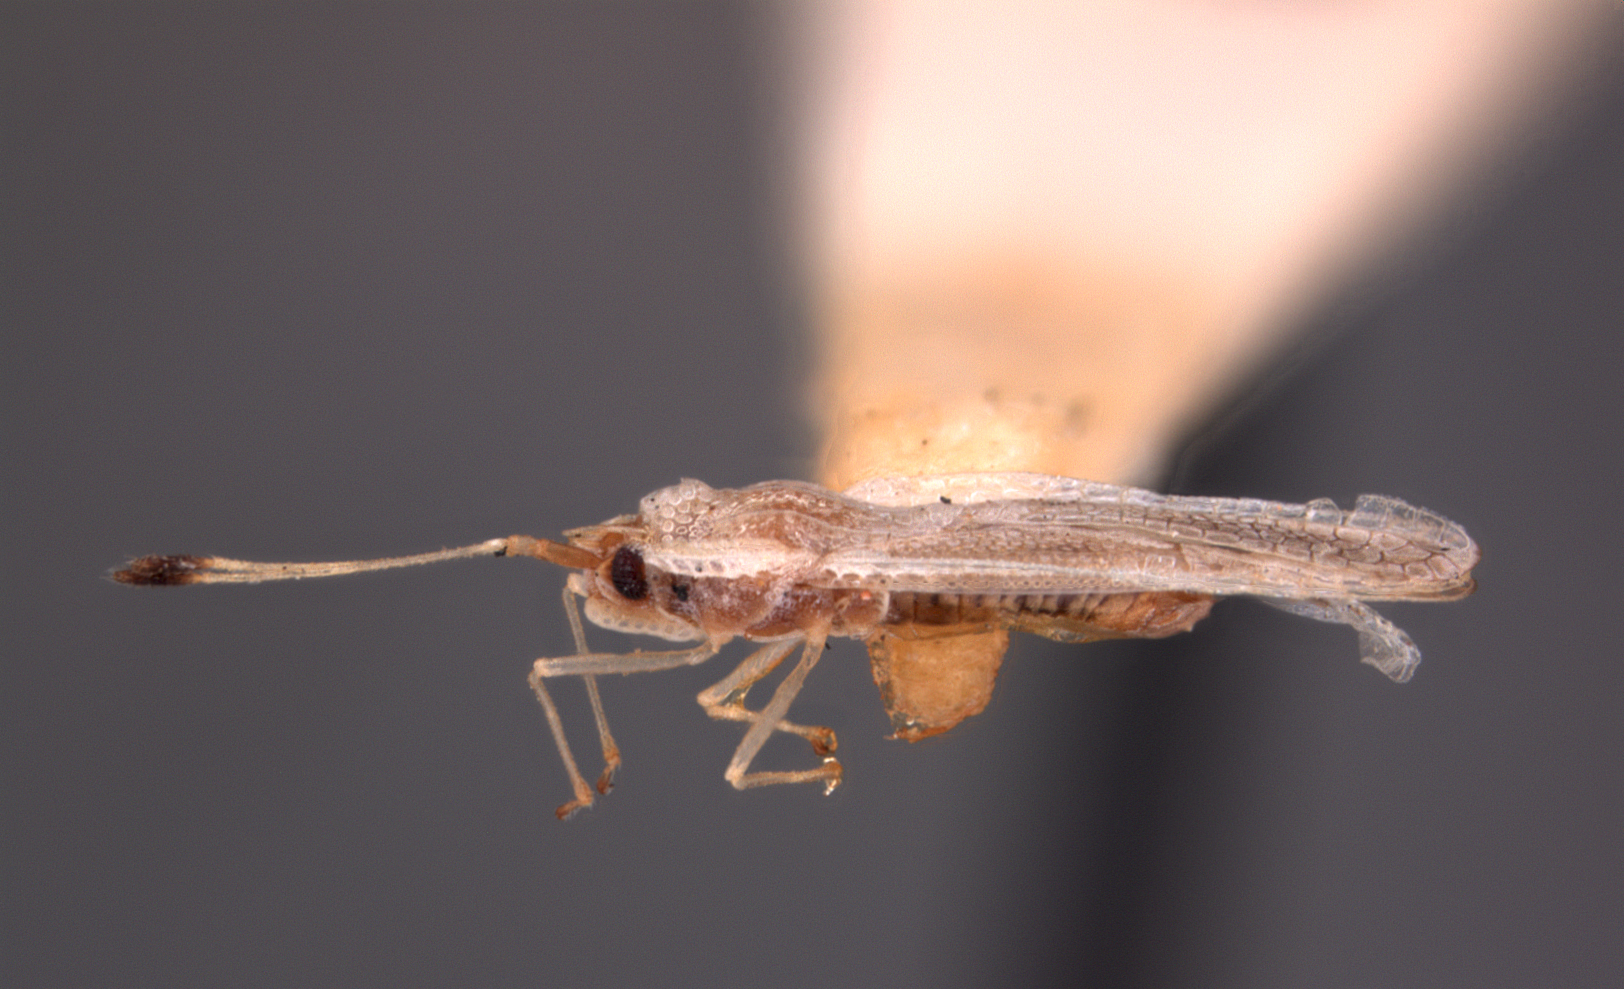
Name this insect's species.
Leptopharsa artocarpi
